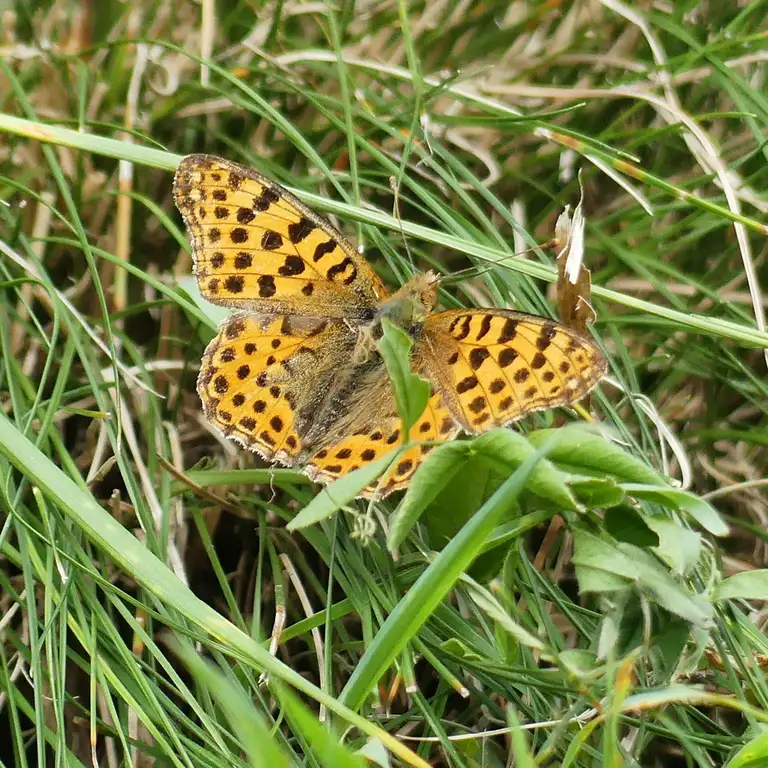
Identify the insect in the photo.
Issoria lathonia
